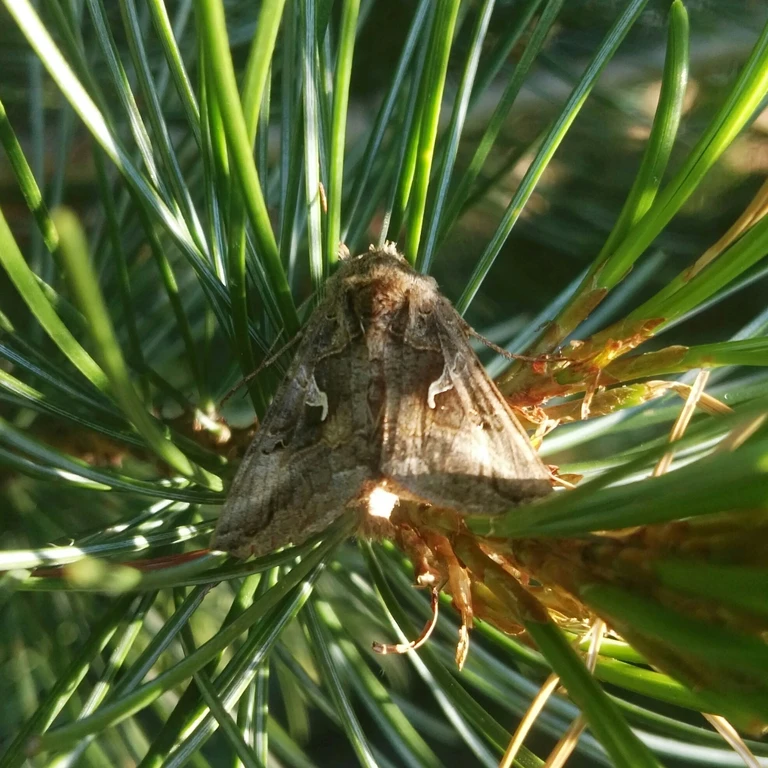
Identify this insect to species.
Autographa gamma
